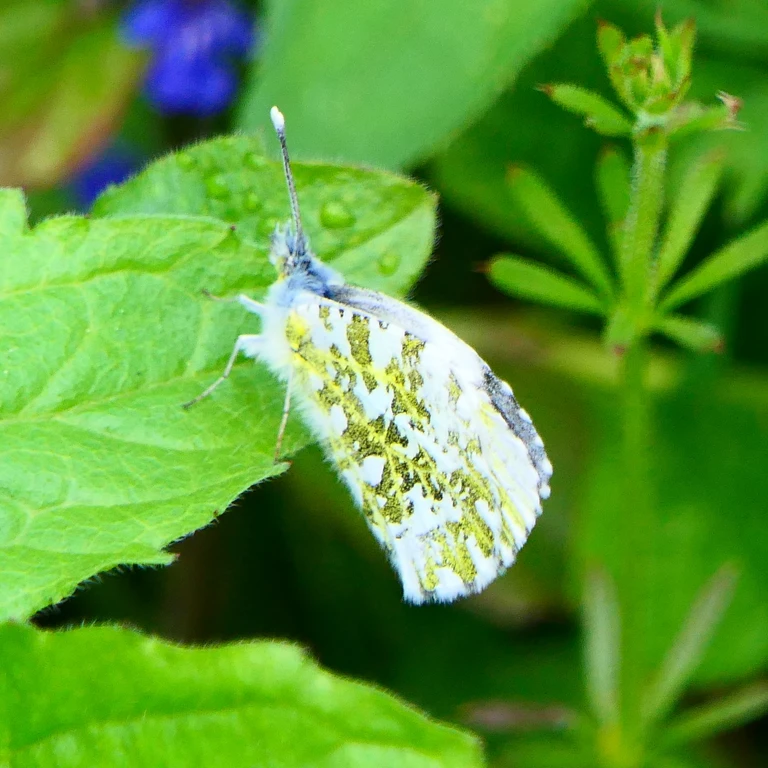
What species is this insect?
Anthocharis cardamines
